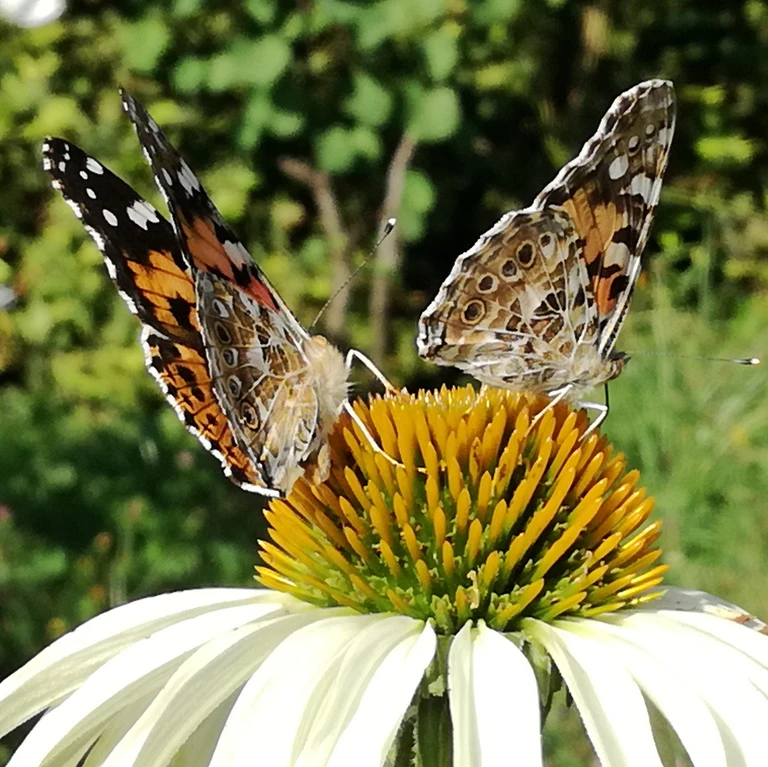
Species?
Vanessa cardui
